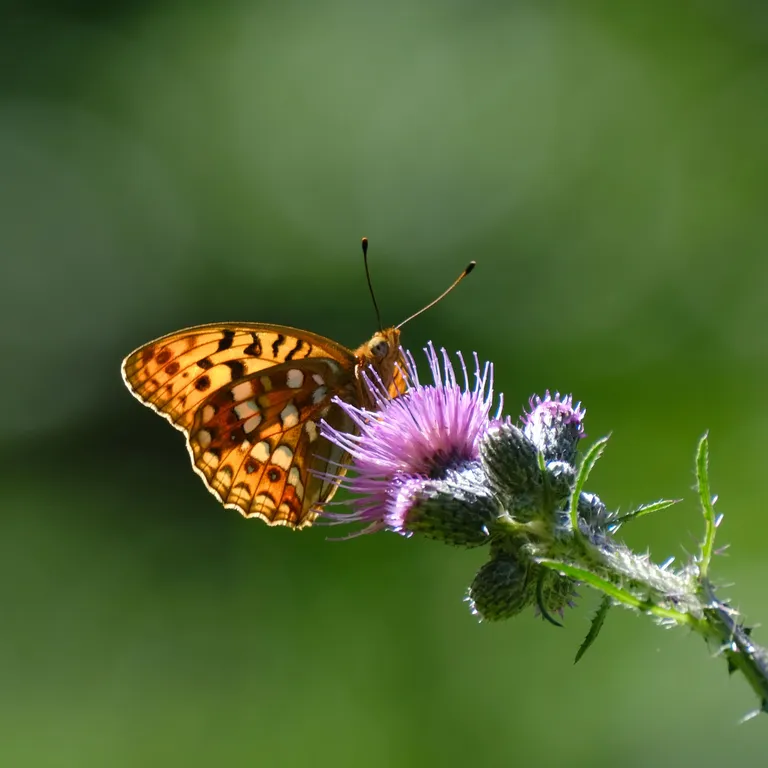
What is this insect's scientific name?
Fabriciana adippe
